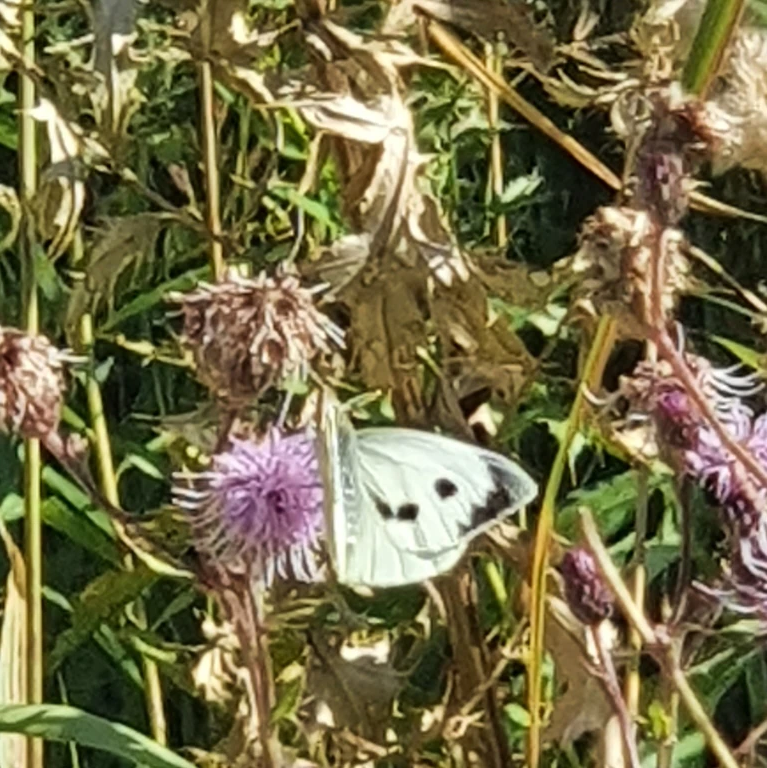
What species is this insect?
Pieris brassicae
